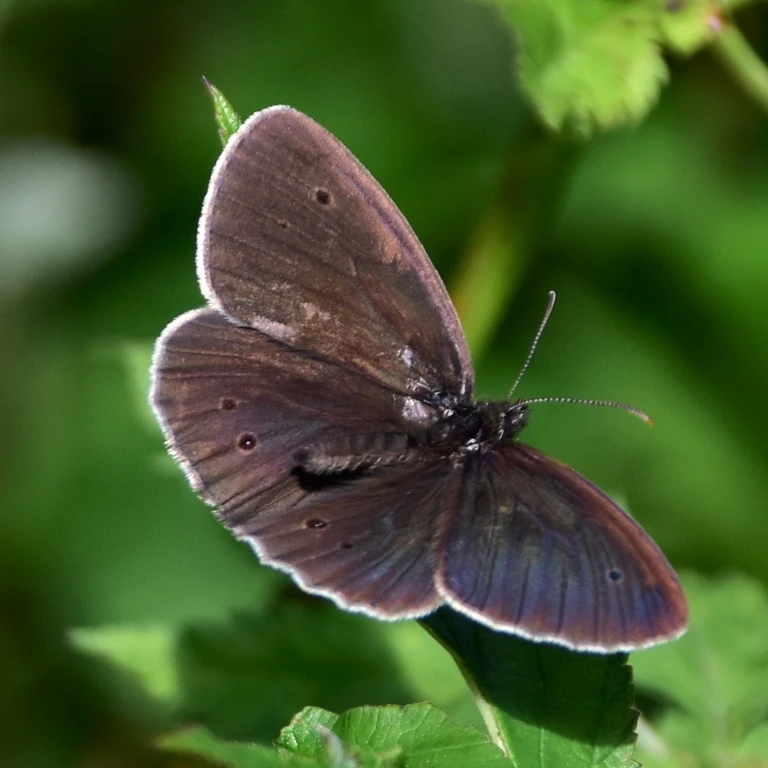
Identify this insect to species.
Aphantopus hyperantus
